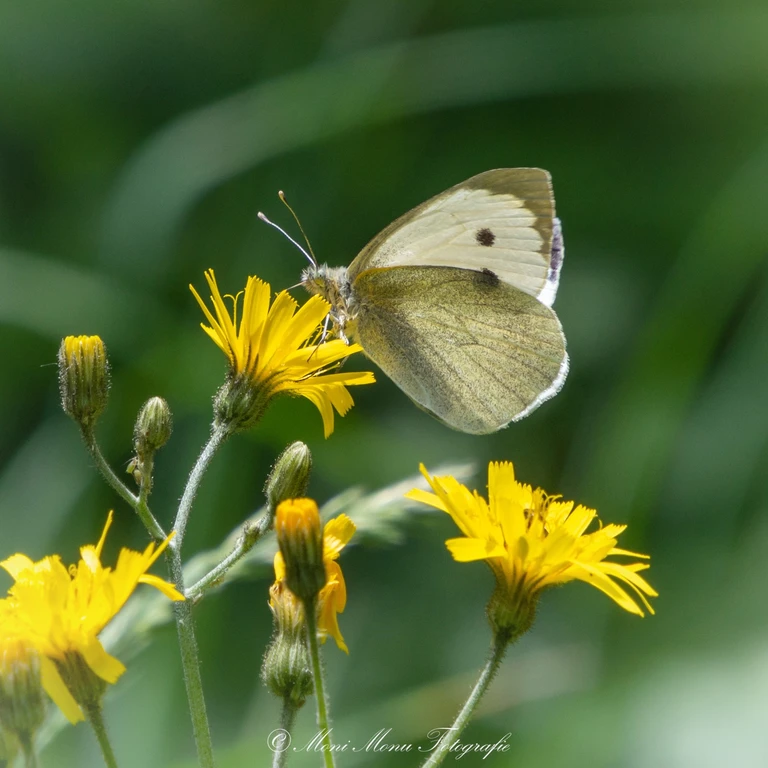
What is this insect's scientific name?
Pieris brassicae
